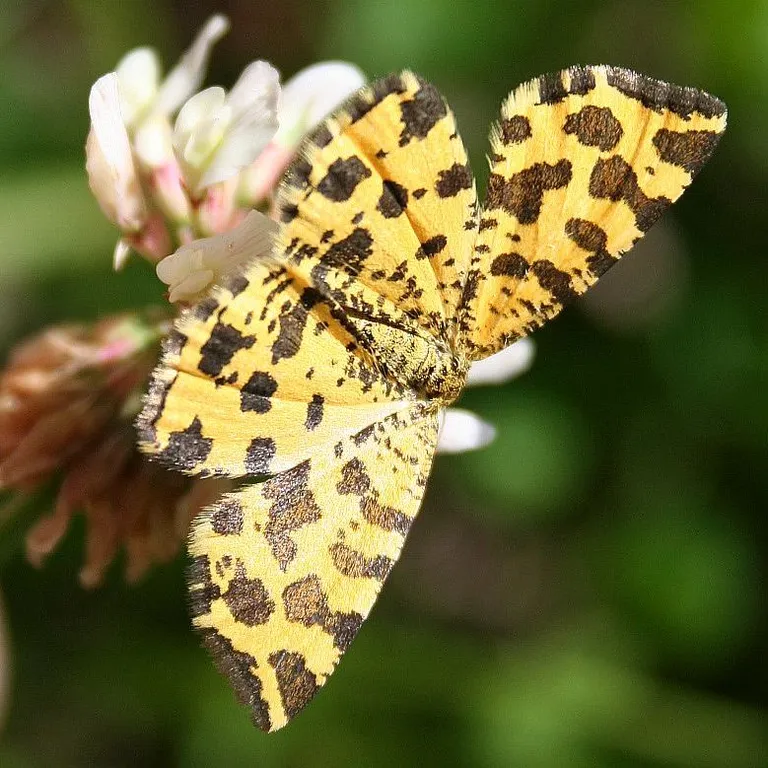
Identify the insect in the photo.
Pseudopanthera macularia
